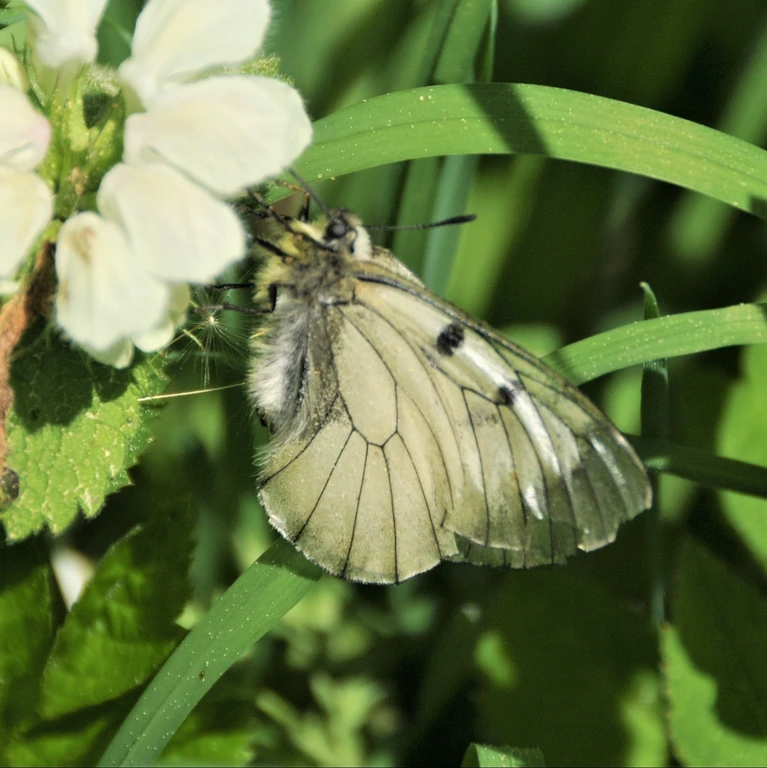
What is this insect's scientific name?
Parnassius mnemosyne
